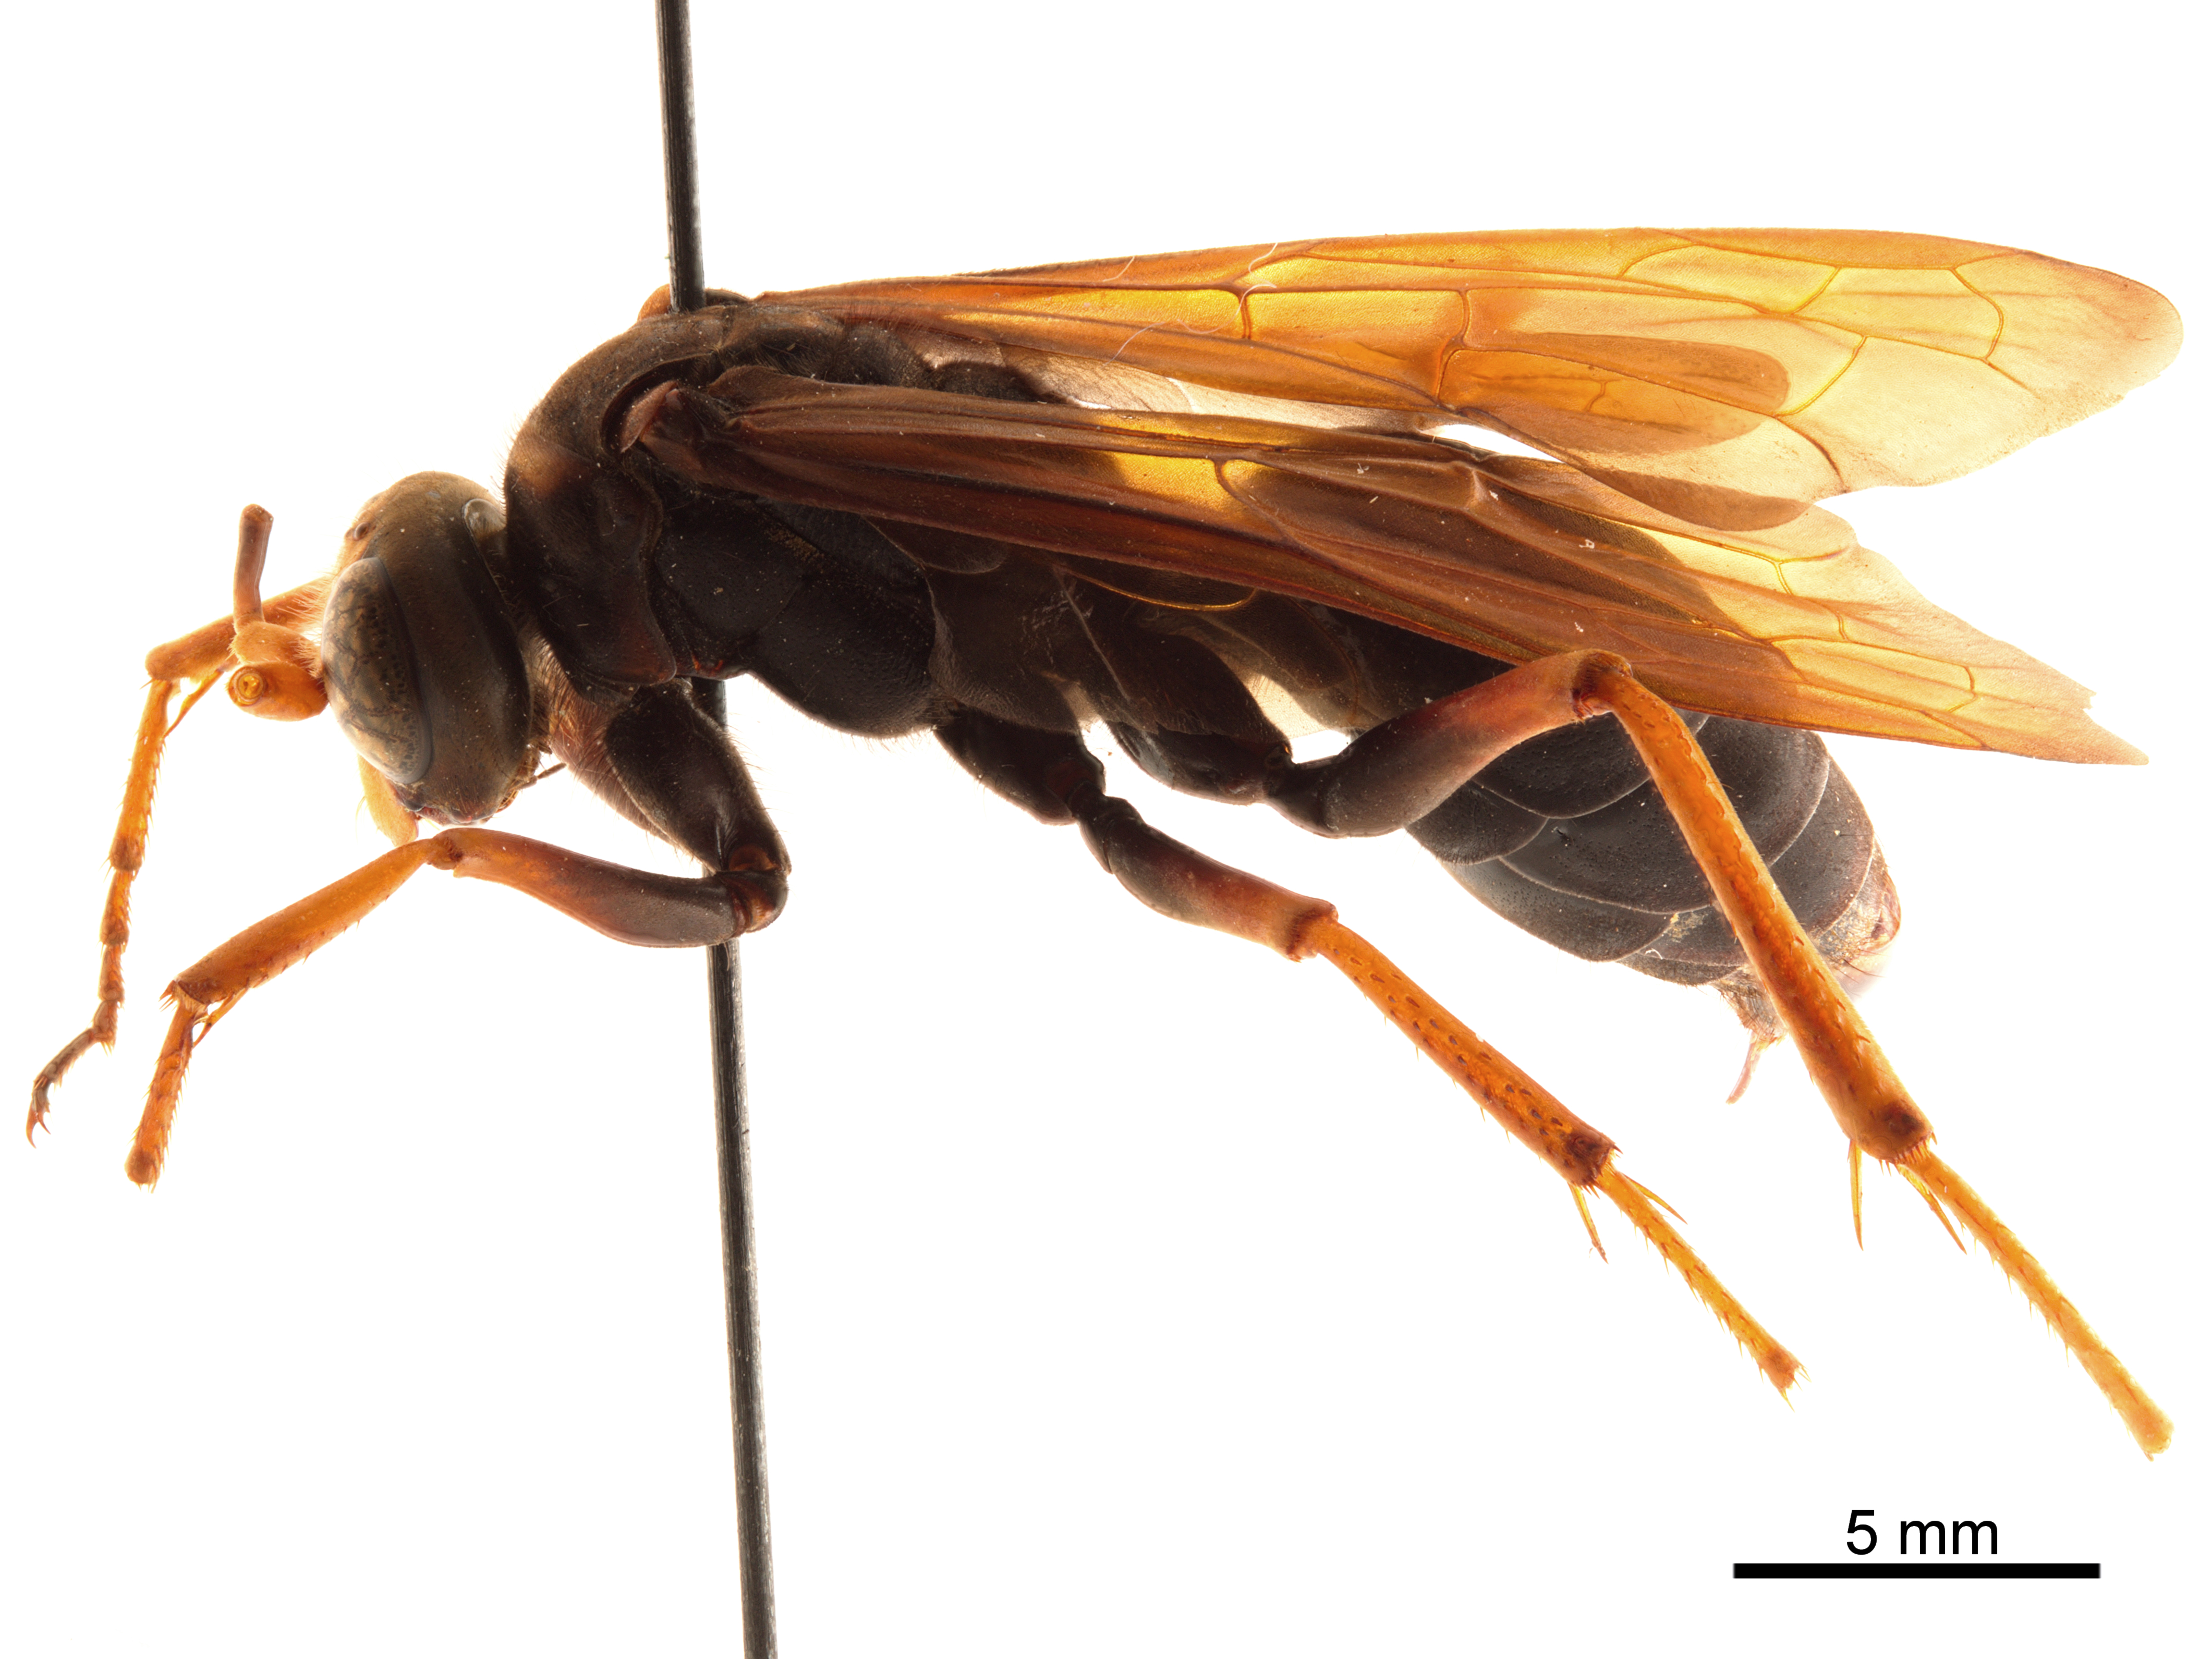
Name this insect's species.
Dinosalius sugiharai
